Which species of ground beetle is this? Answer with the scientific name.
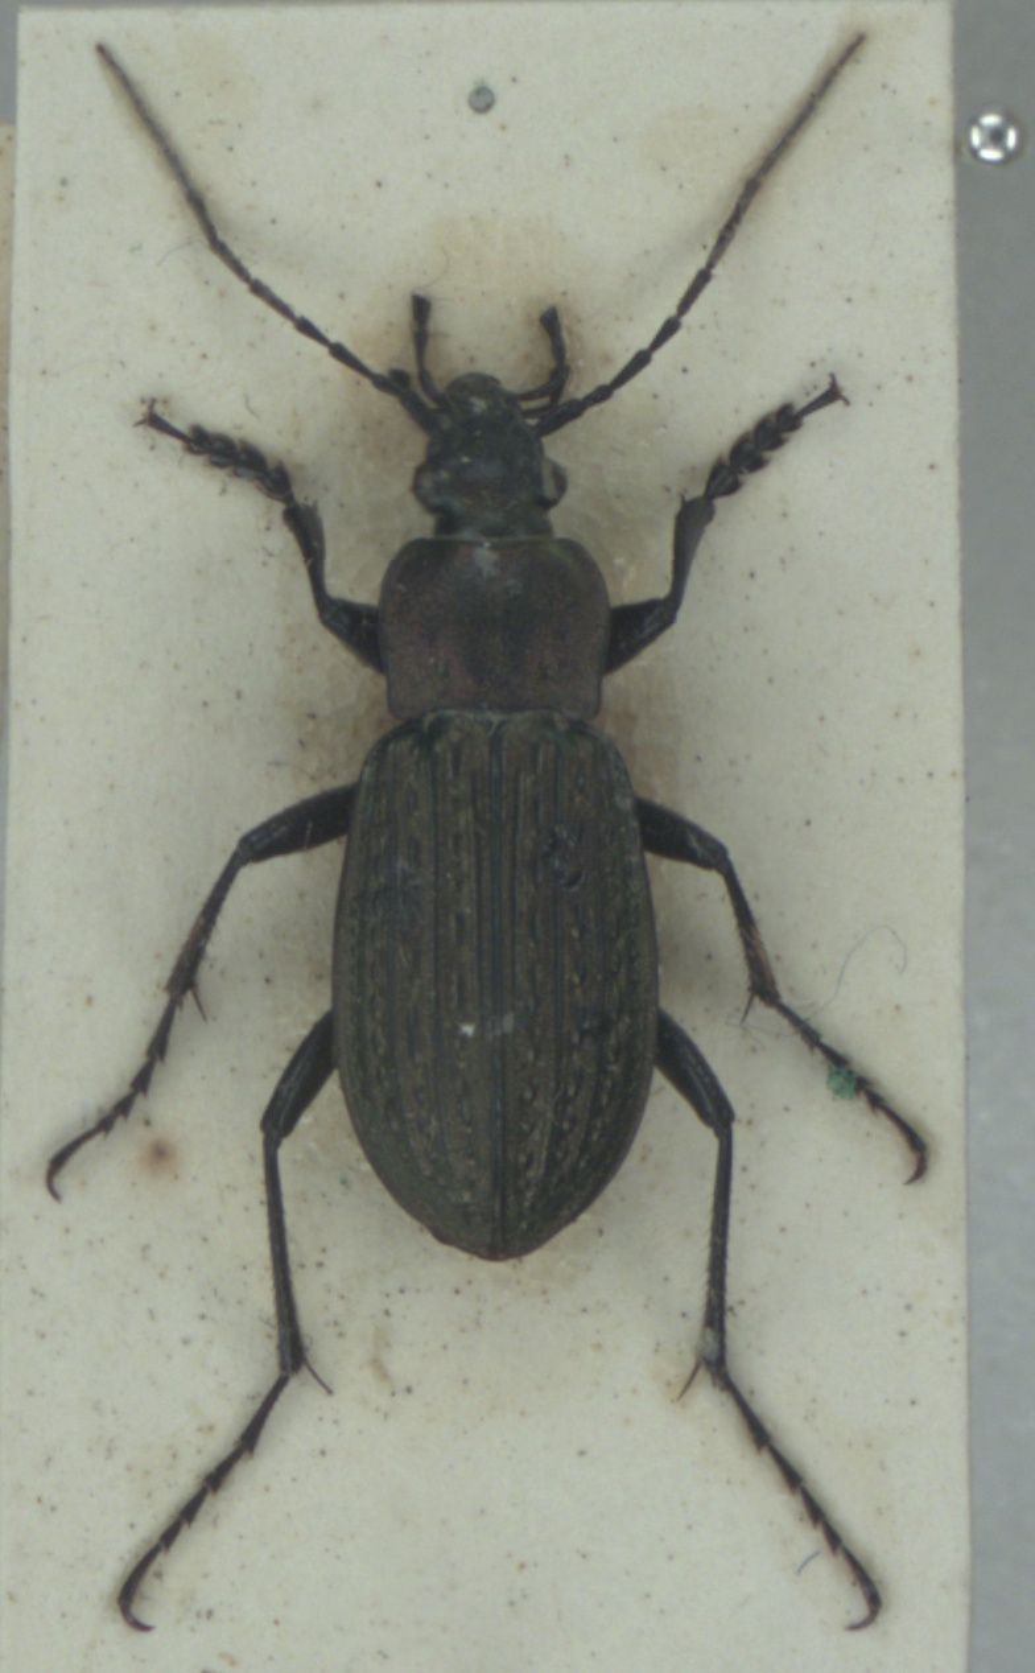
Carabus granulatus
